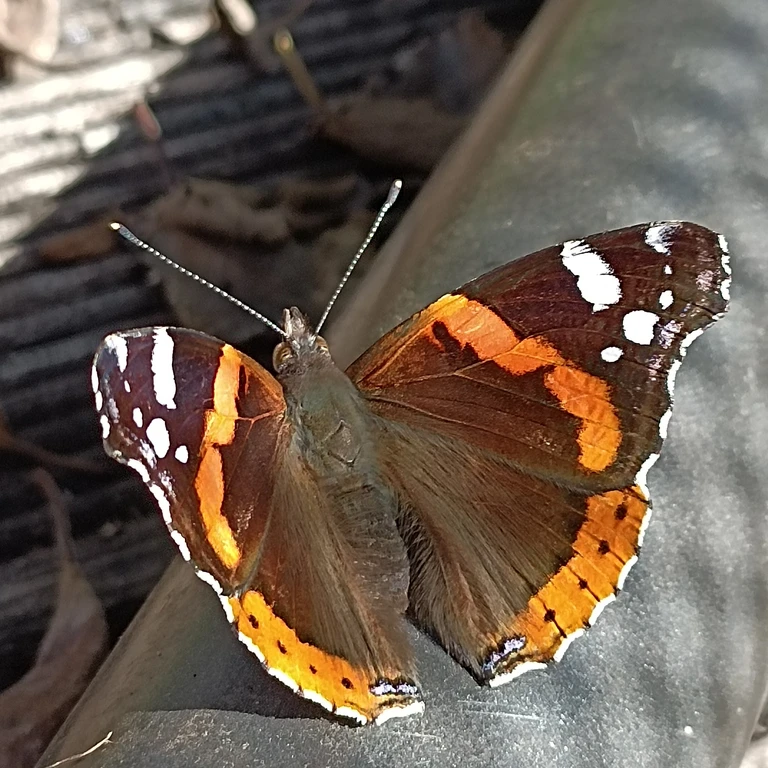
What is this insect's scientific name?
Vanessa atalanta
